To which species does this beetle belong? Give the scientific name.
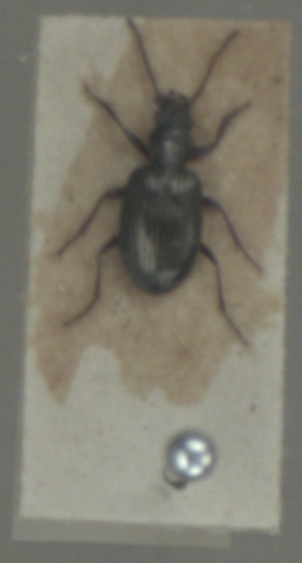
Bembidion punctulatum
